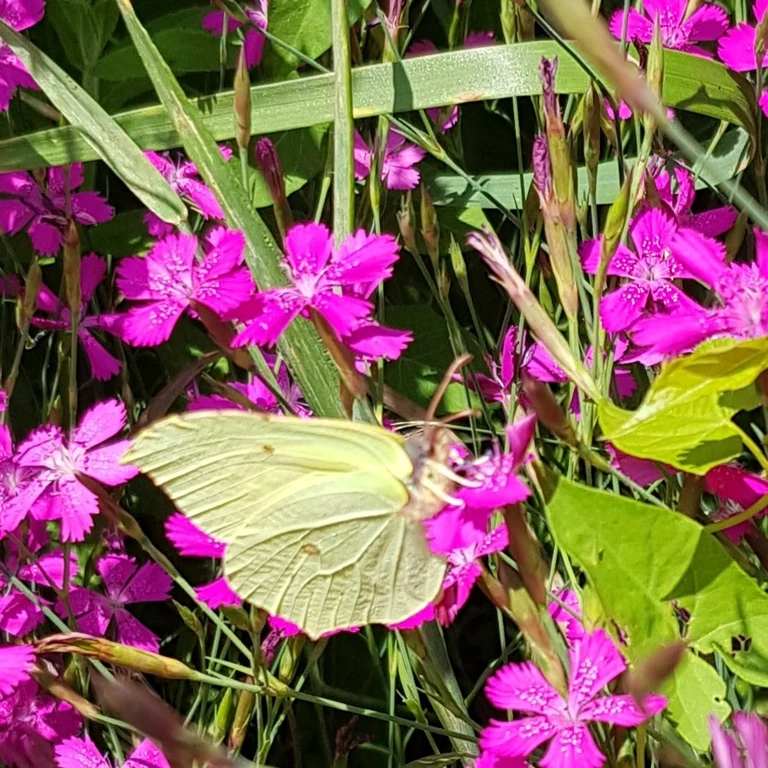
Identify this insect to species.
Gonepteryx rhamni
